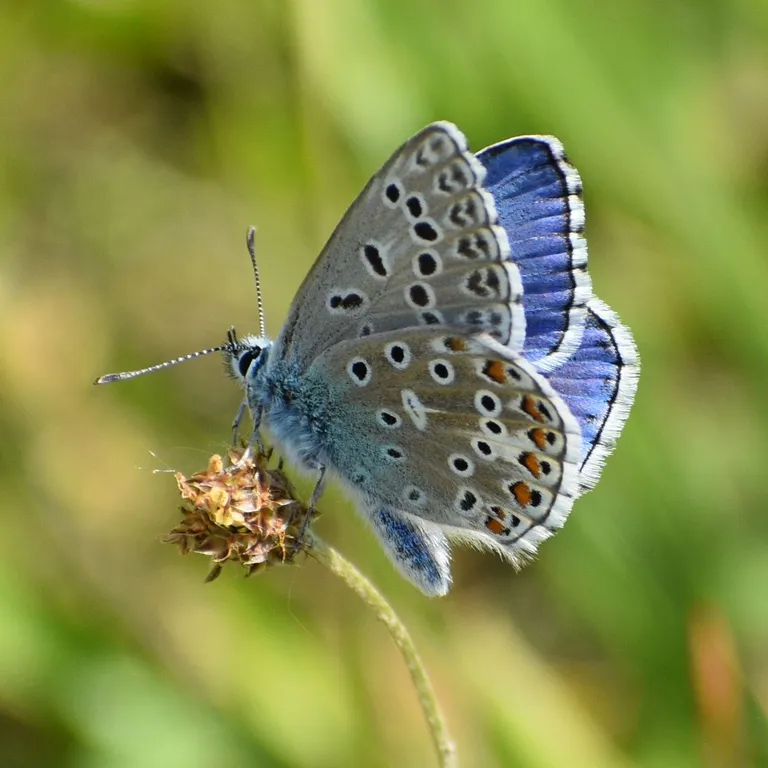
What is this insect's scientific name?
Lysandra bellargus
